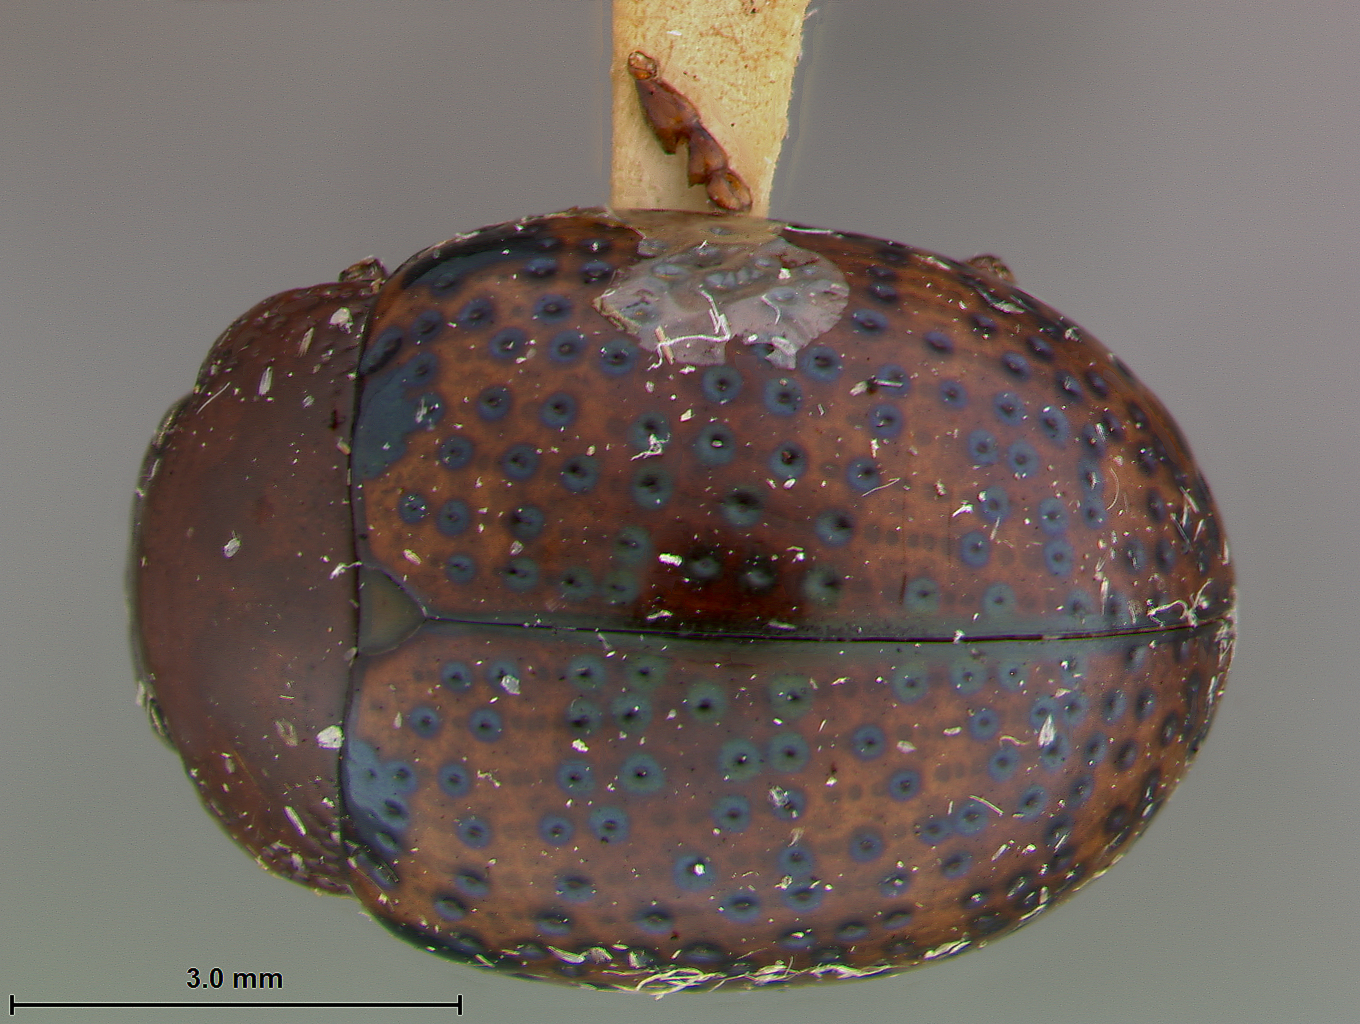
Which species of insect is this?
Leucocera hoffmani
